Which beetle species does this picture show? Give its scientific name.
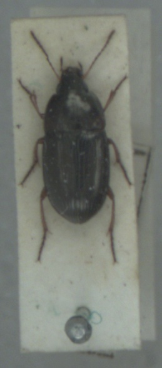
Amara familiaris
